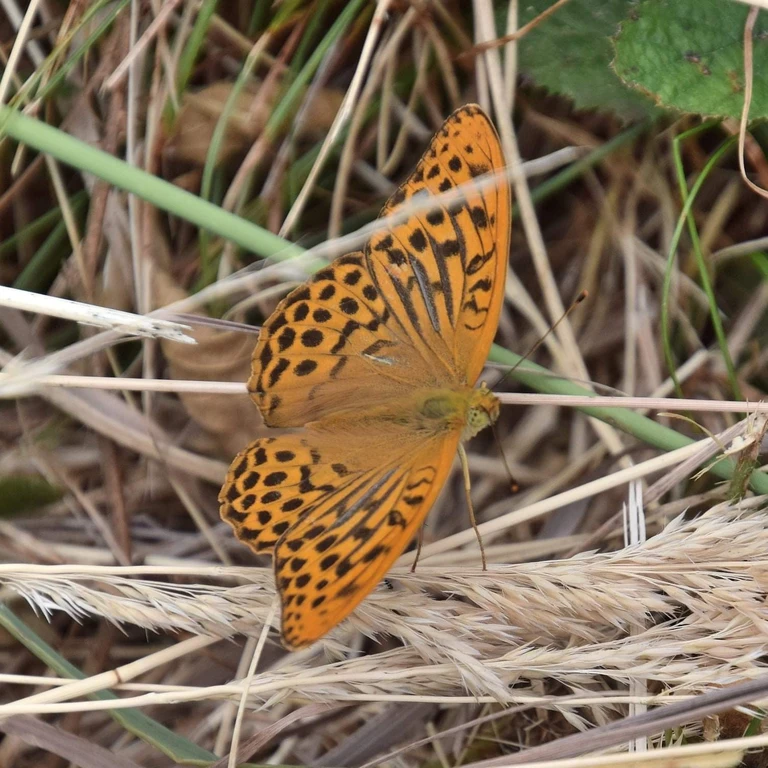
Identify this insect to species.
Argynnis paphia
